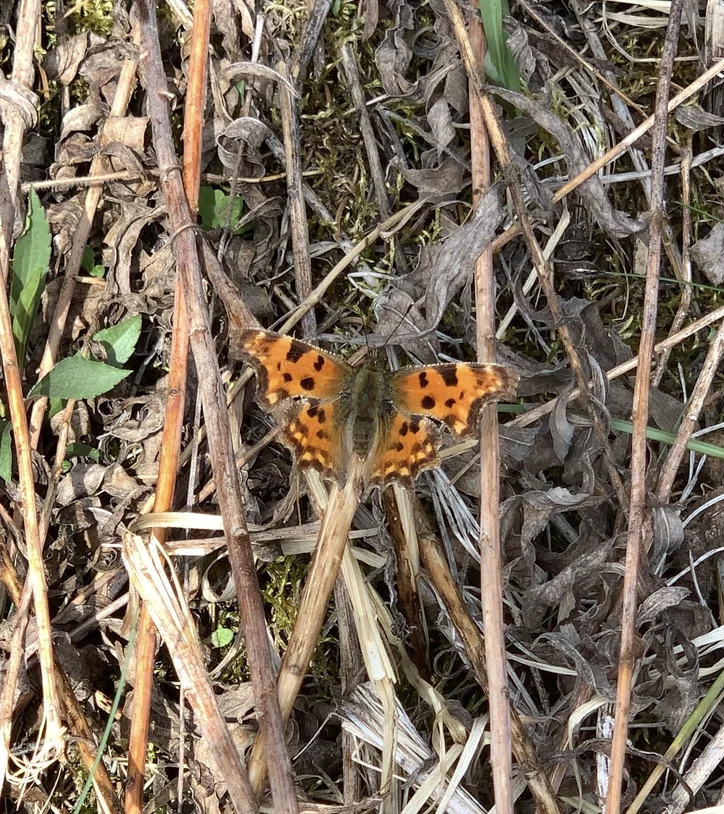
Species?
Polygonia c-album
